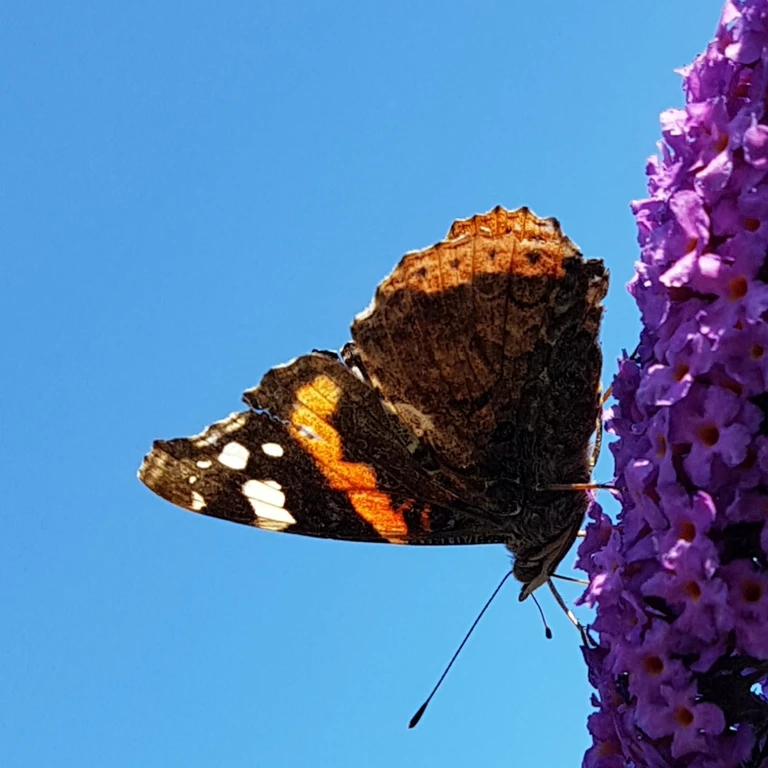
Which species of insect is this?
Vanessa atalanta
